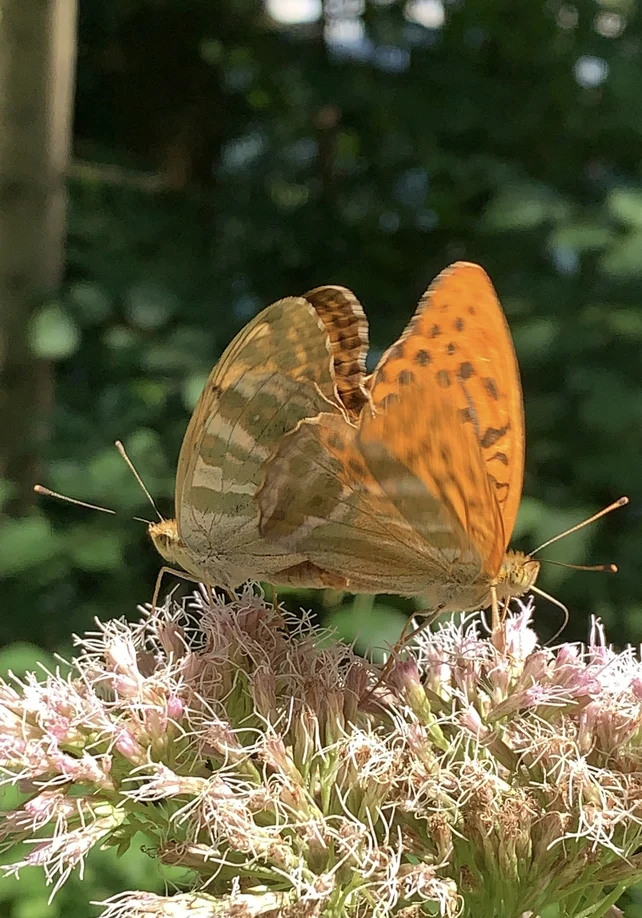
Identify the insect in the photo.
Argynnis paphia
